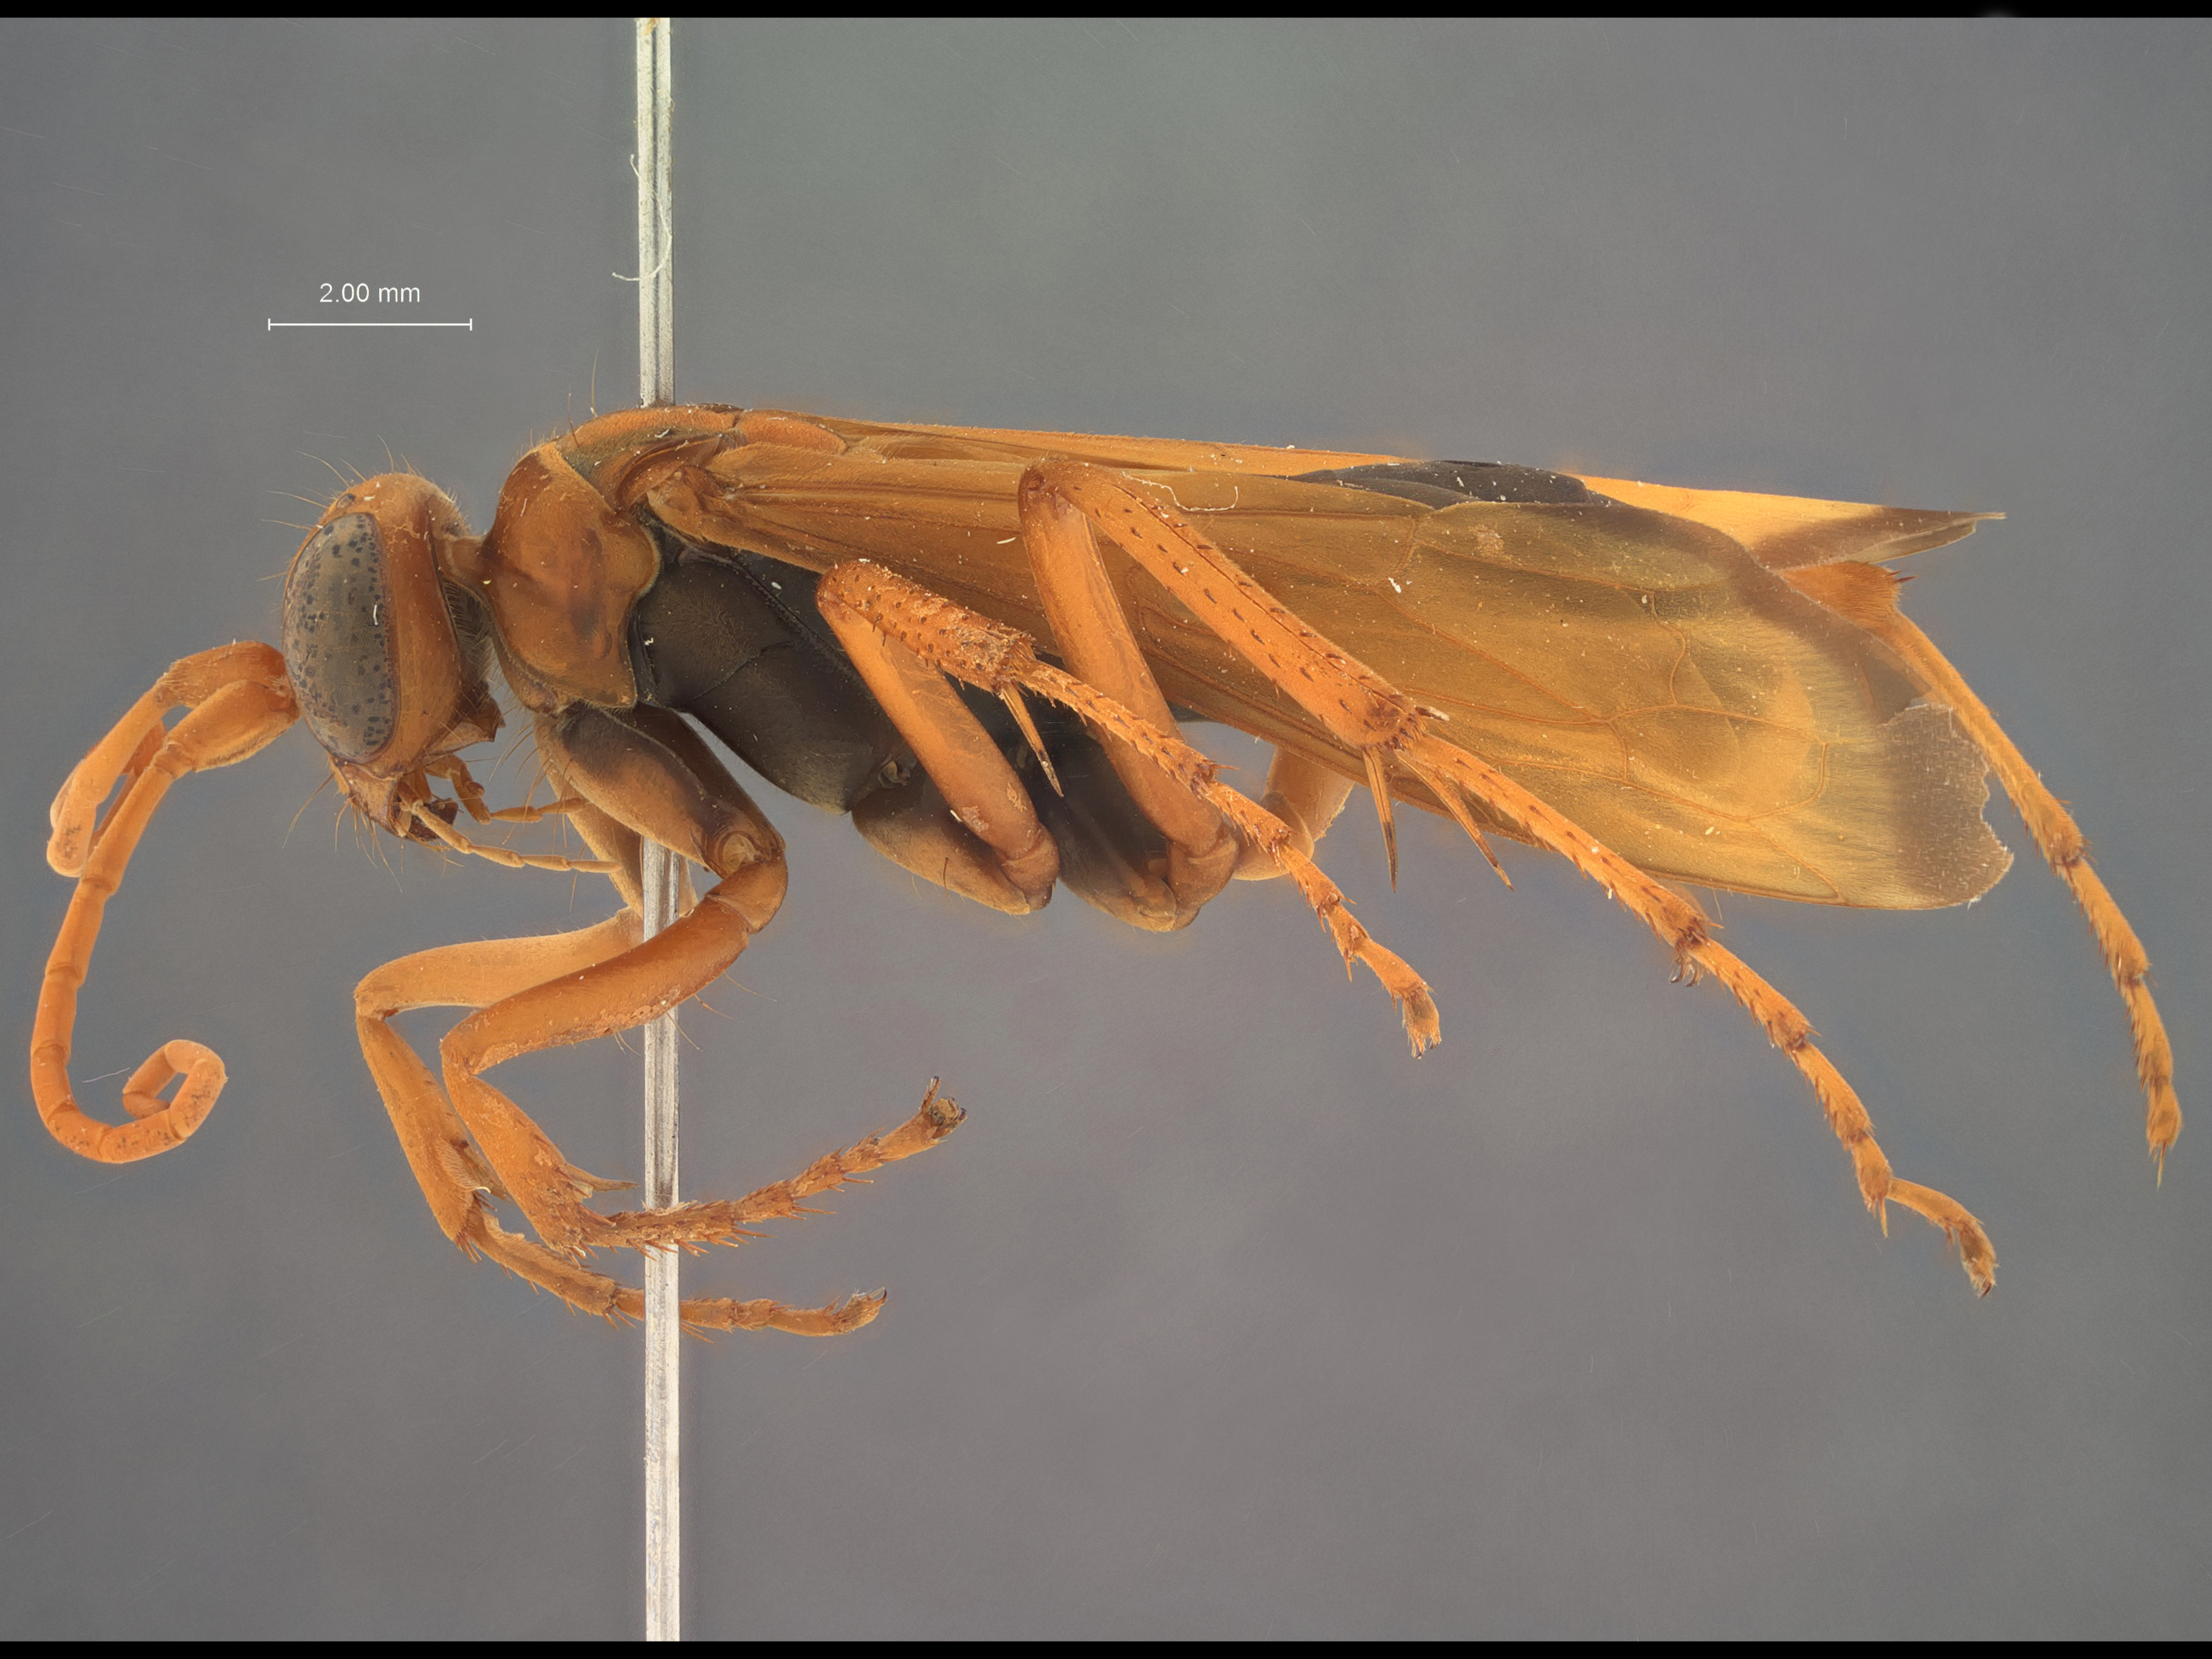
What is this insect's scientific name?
Hemipepsis krombeini
